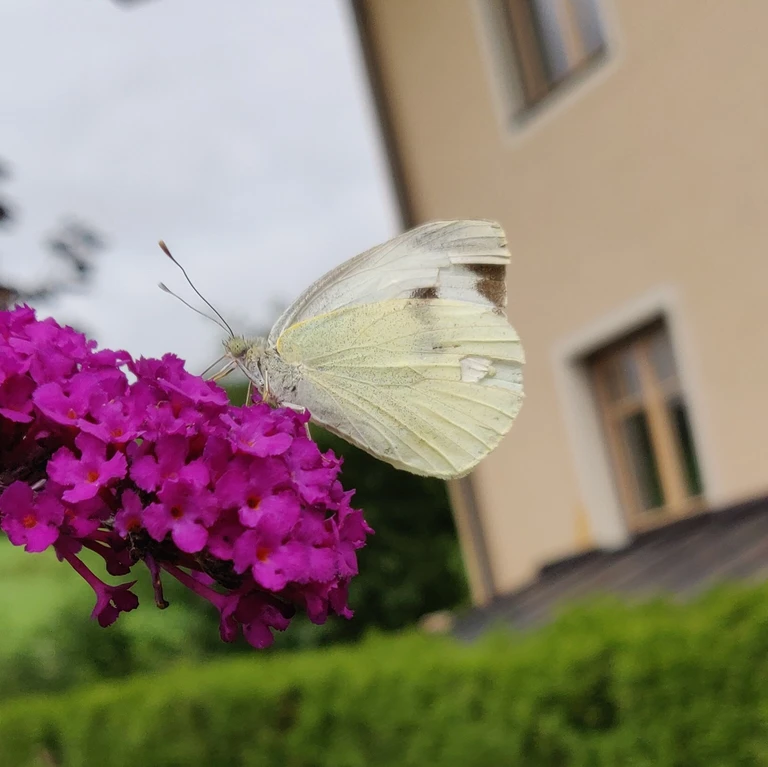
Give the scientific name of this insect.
Pieris brassicae
